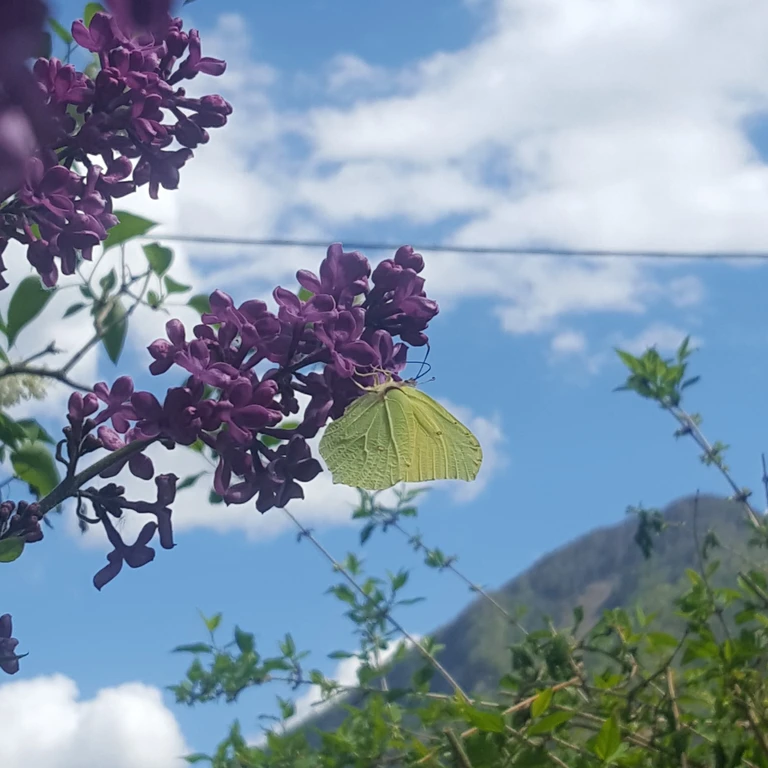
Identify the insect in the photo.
Gonepteryx rhamni
